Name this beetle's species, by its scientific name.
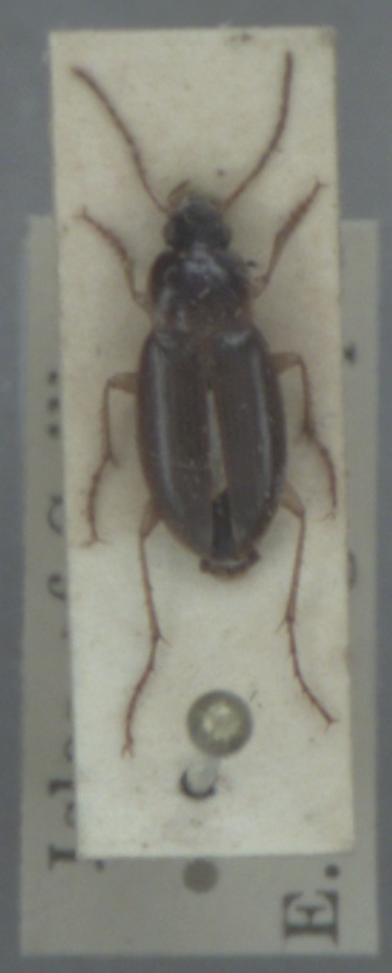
Calathus mollis
